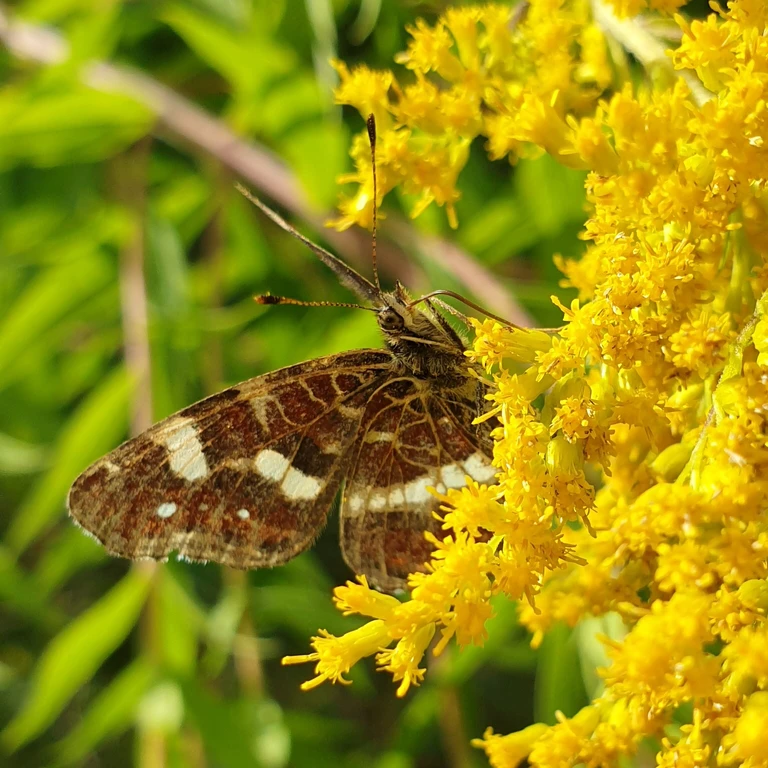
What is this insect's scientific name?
Araschnia levana
